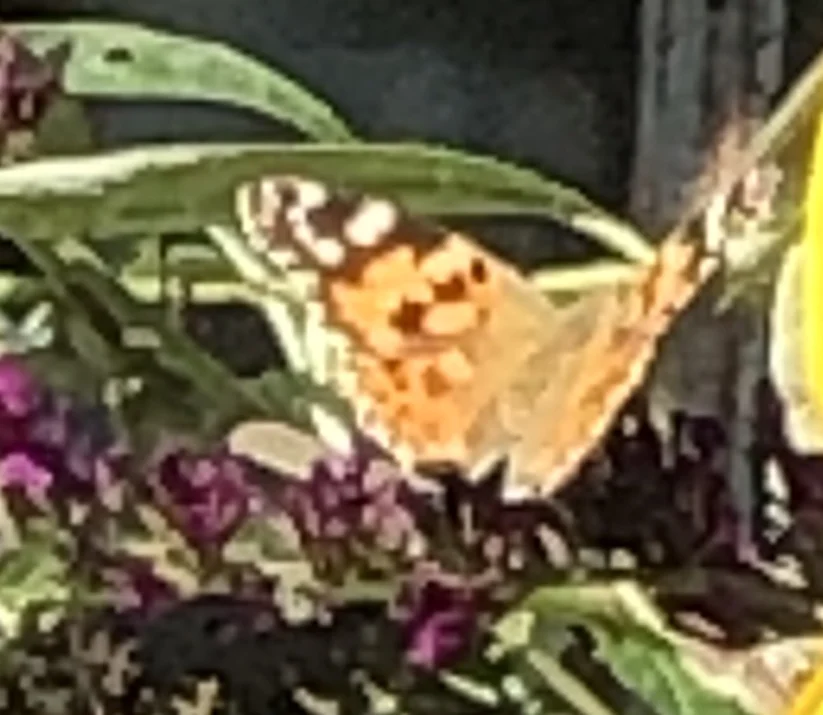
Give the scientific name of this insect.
Vanessa cardui
